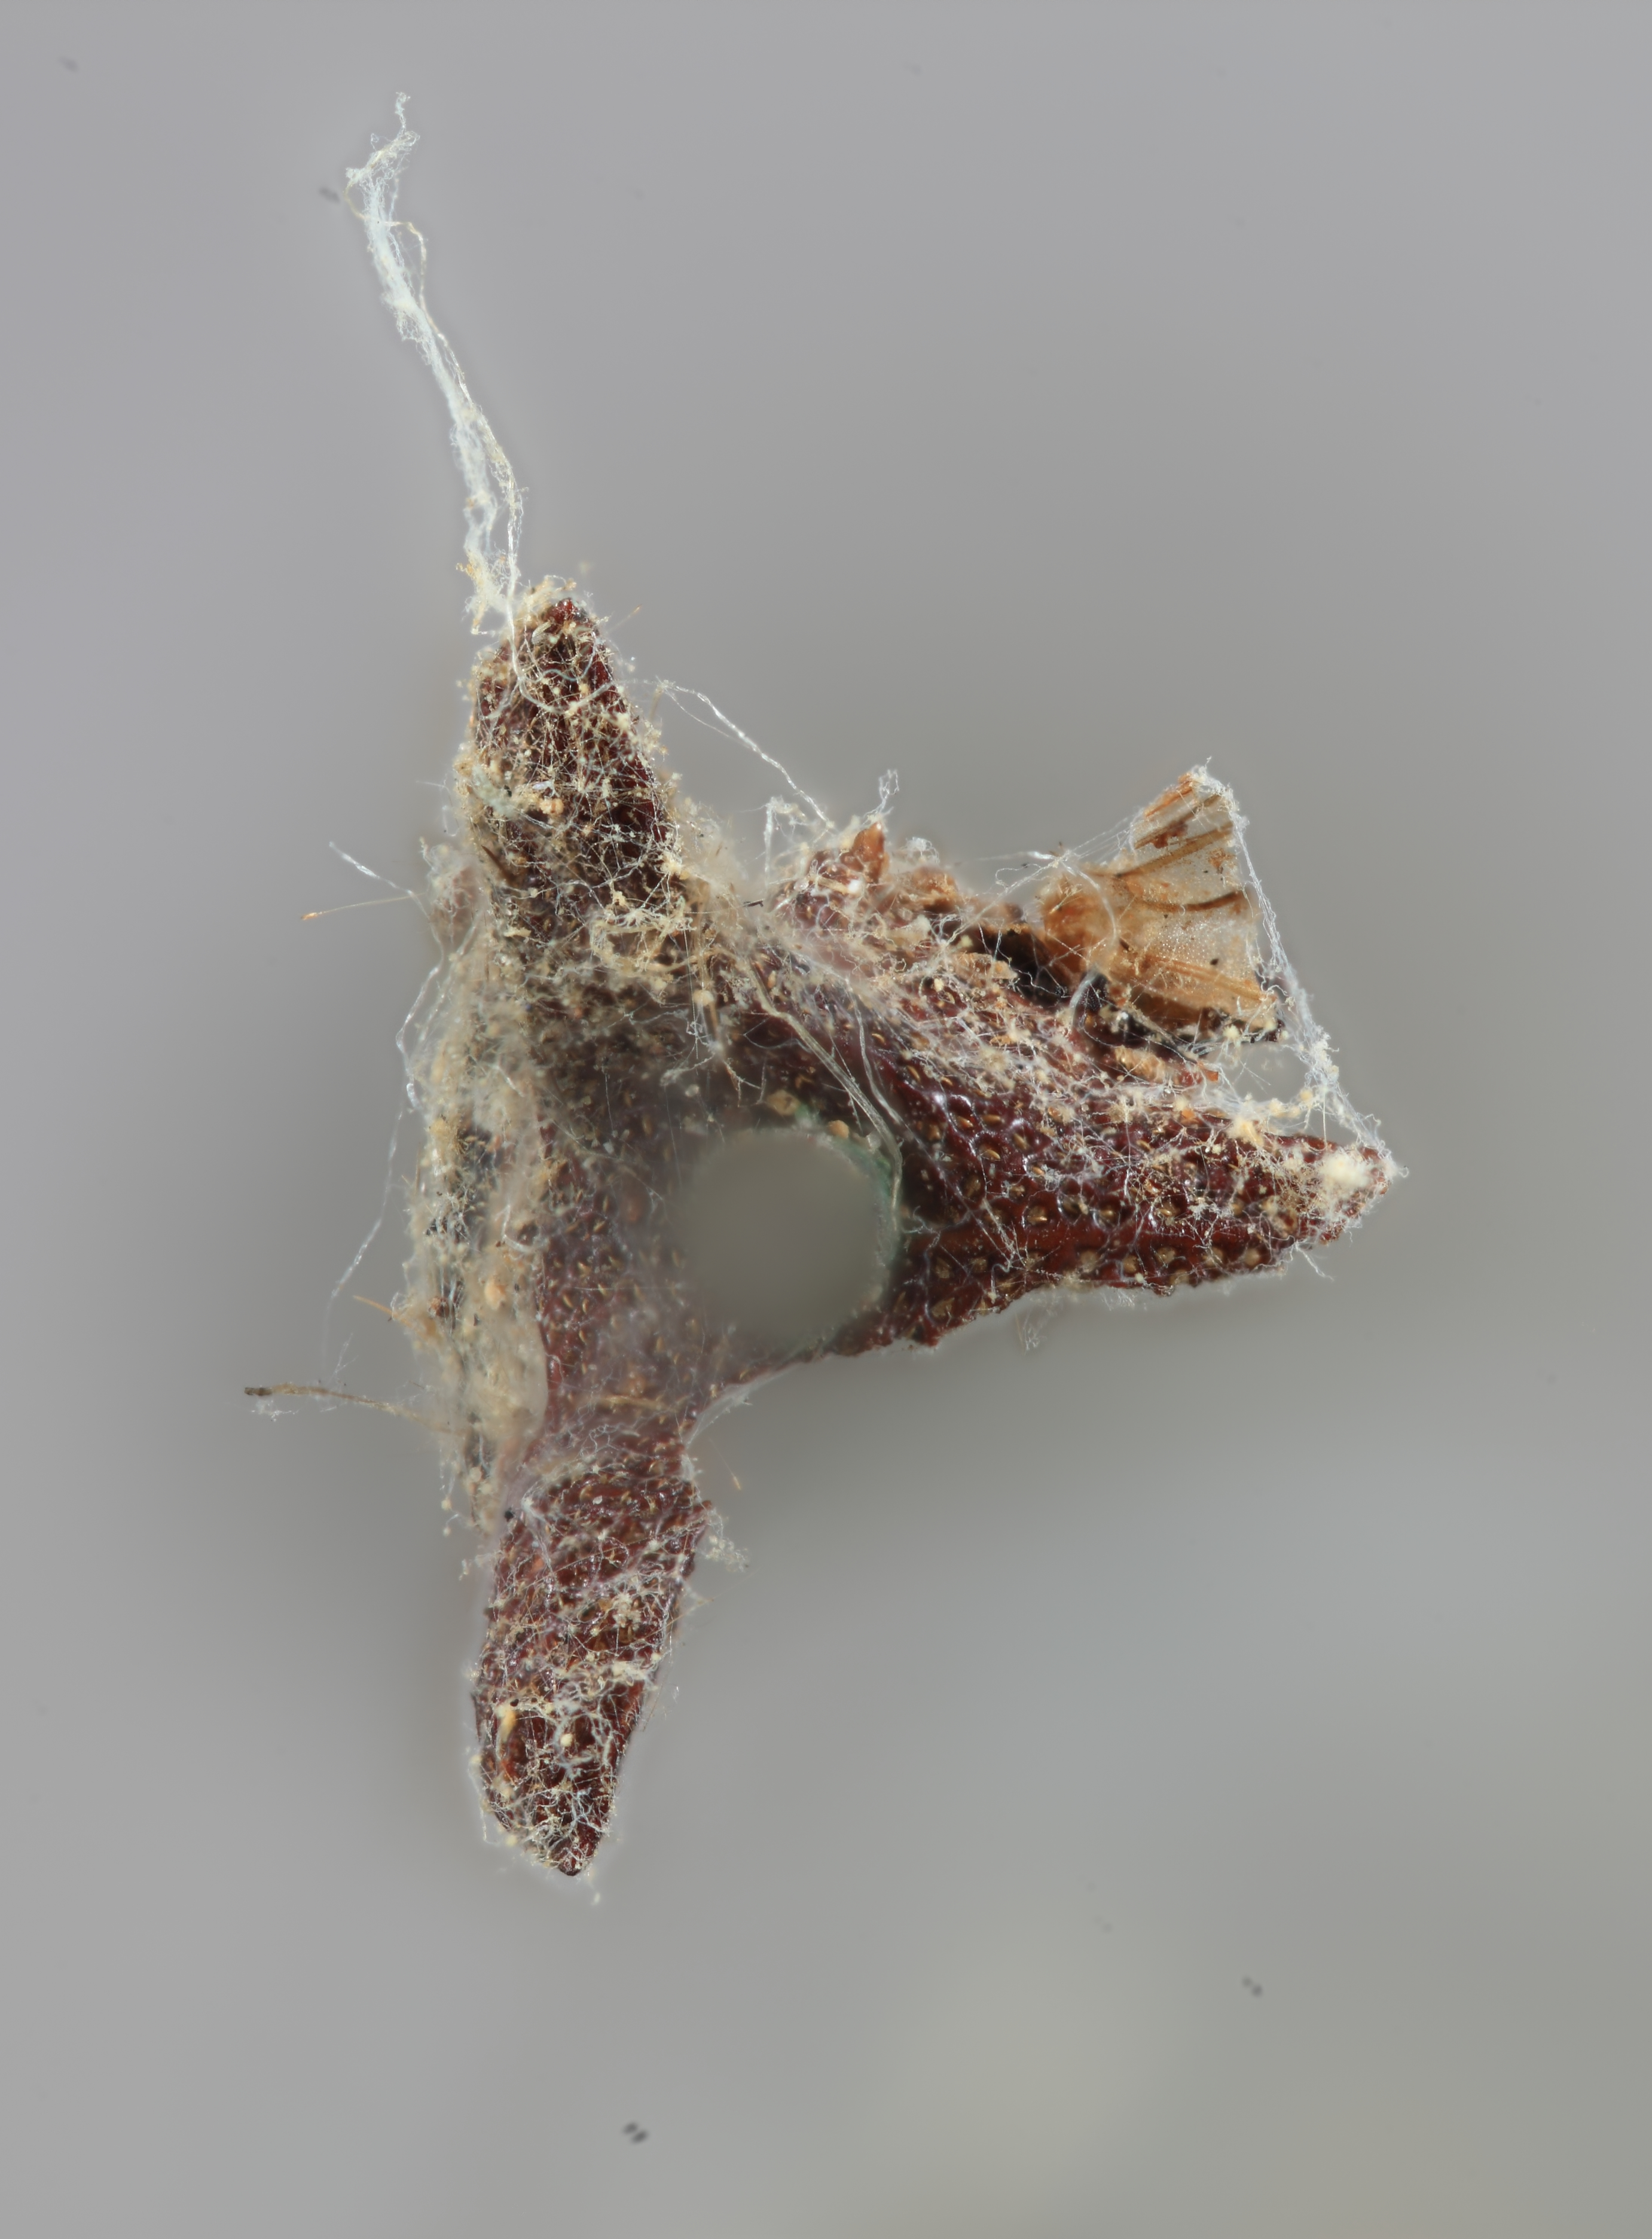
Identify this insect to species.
Centrotypus occidentalia
